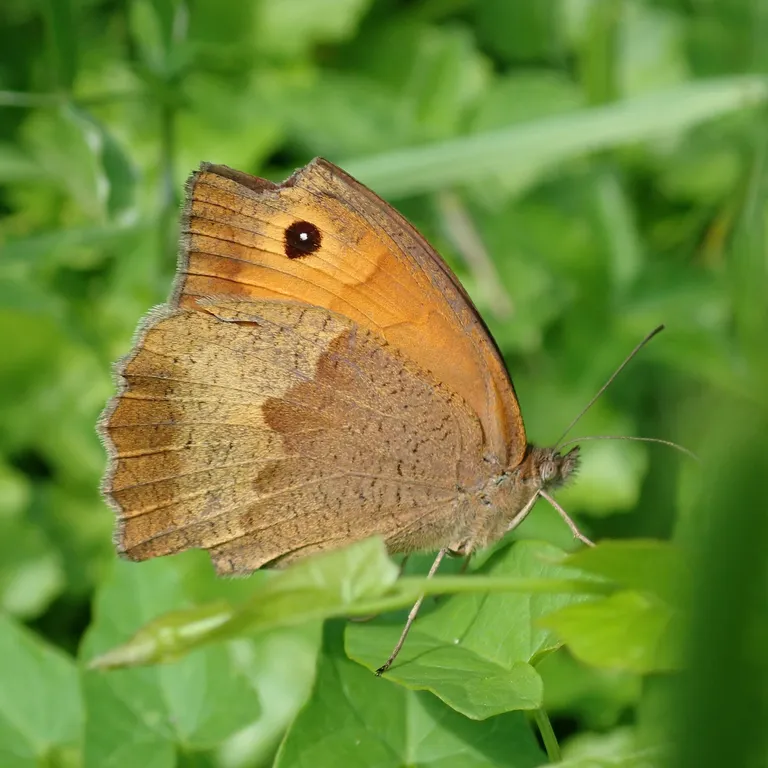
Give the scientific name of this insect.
Maniola jurtina
